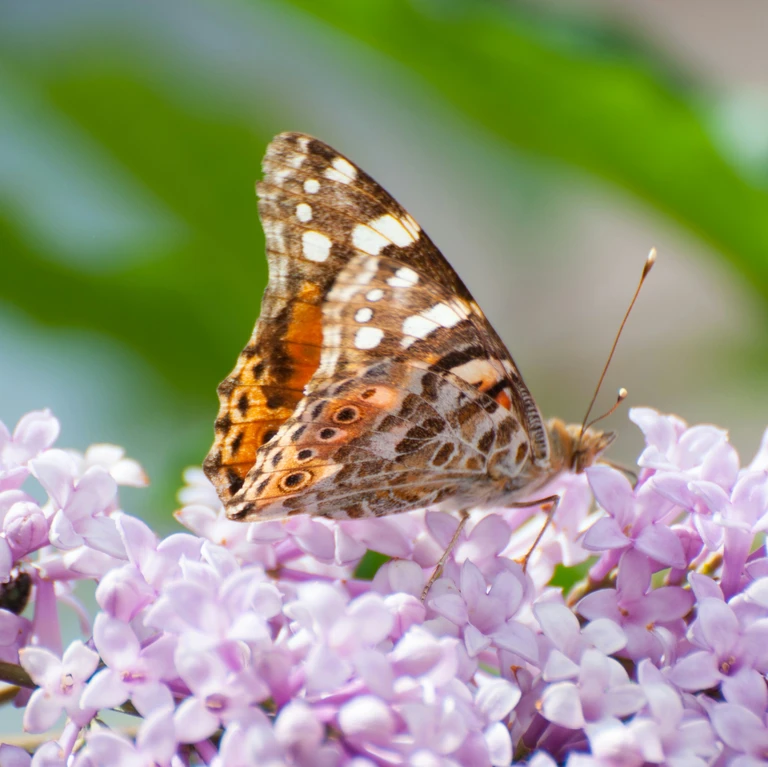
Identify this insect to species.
Vanessa cardui
